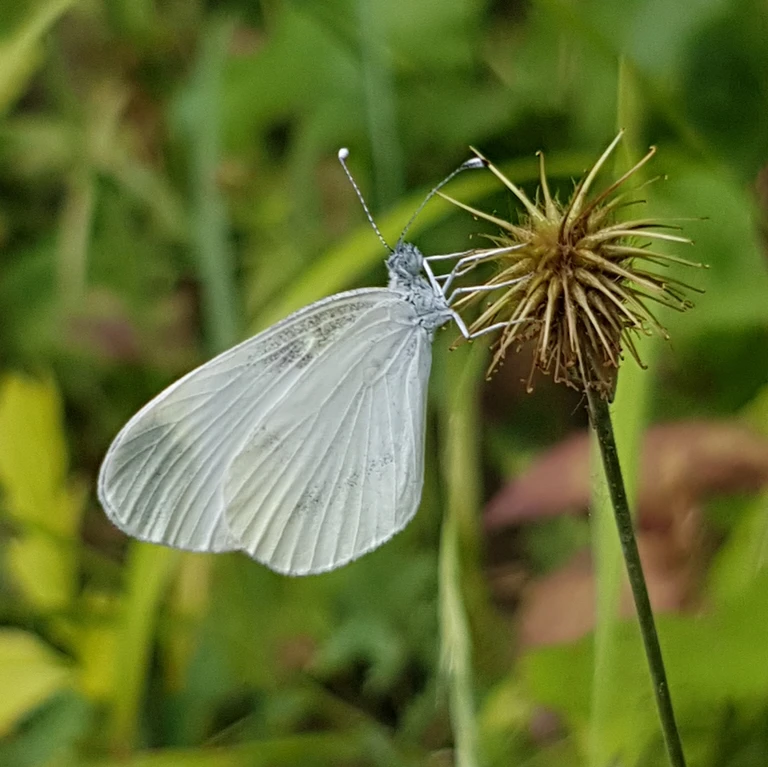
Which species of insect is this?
Leptidea sinapis/juvernica
